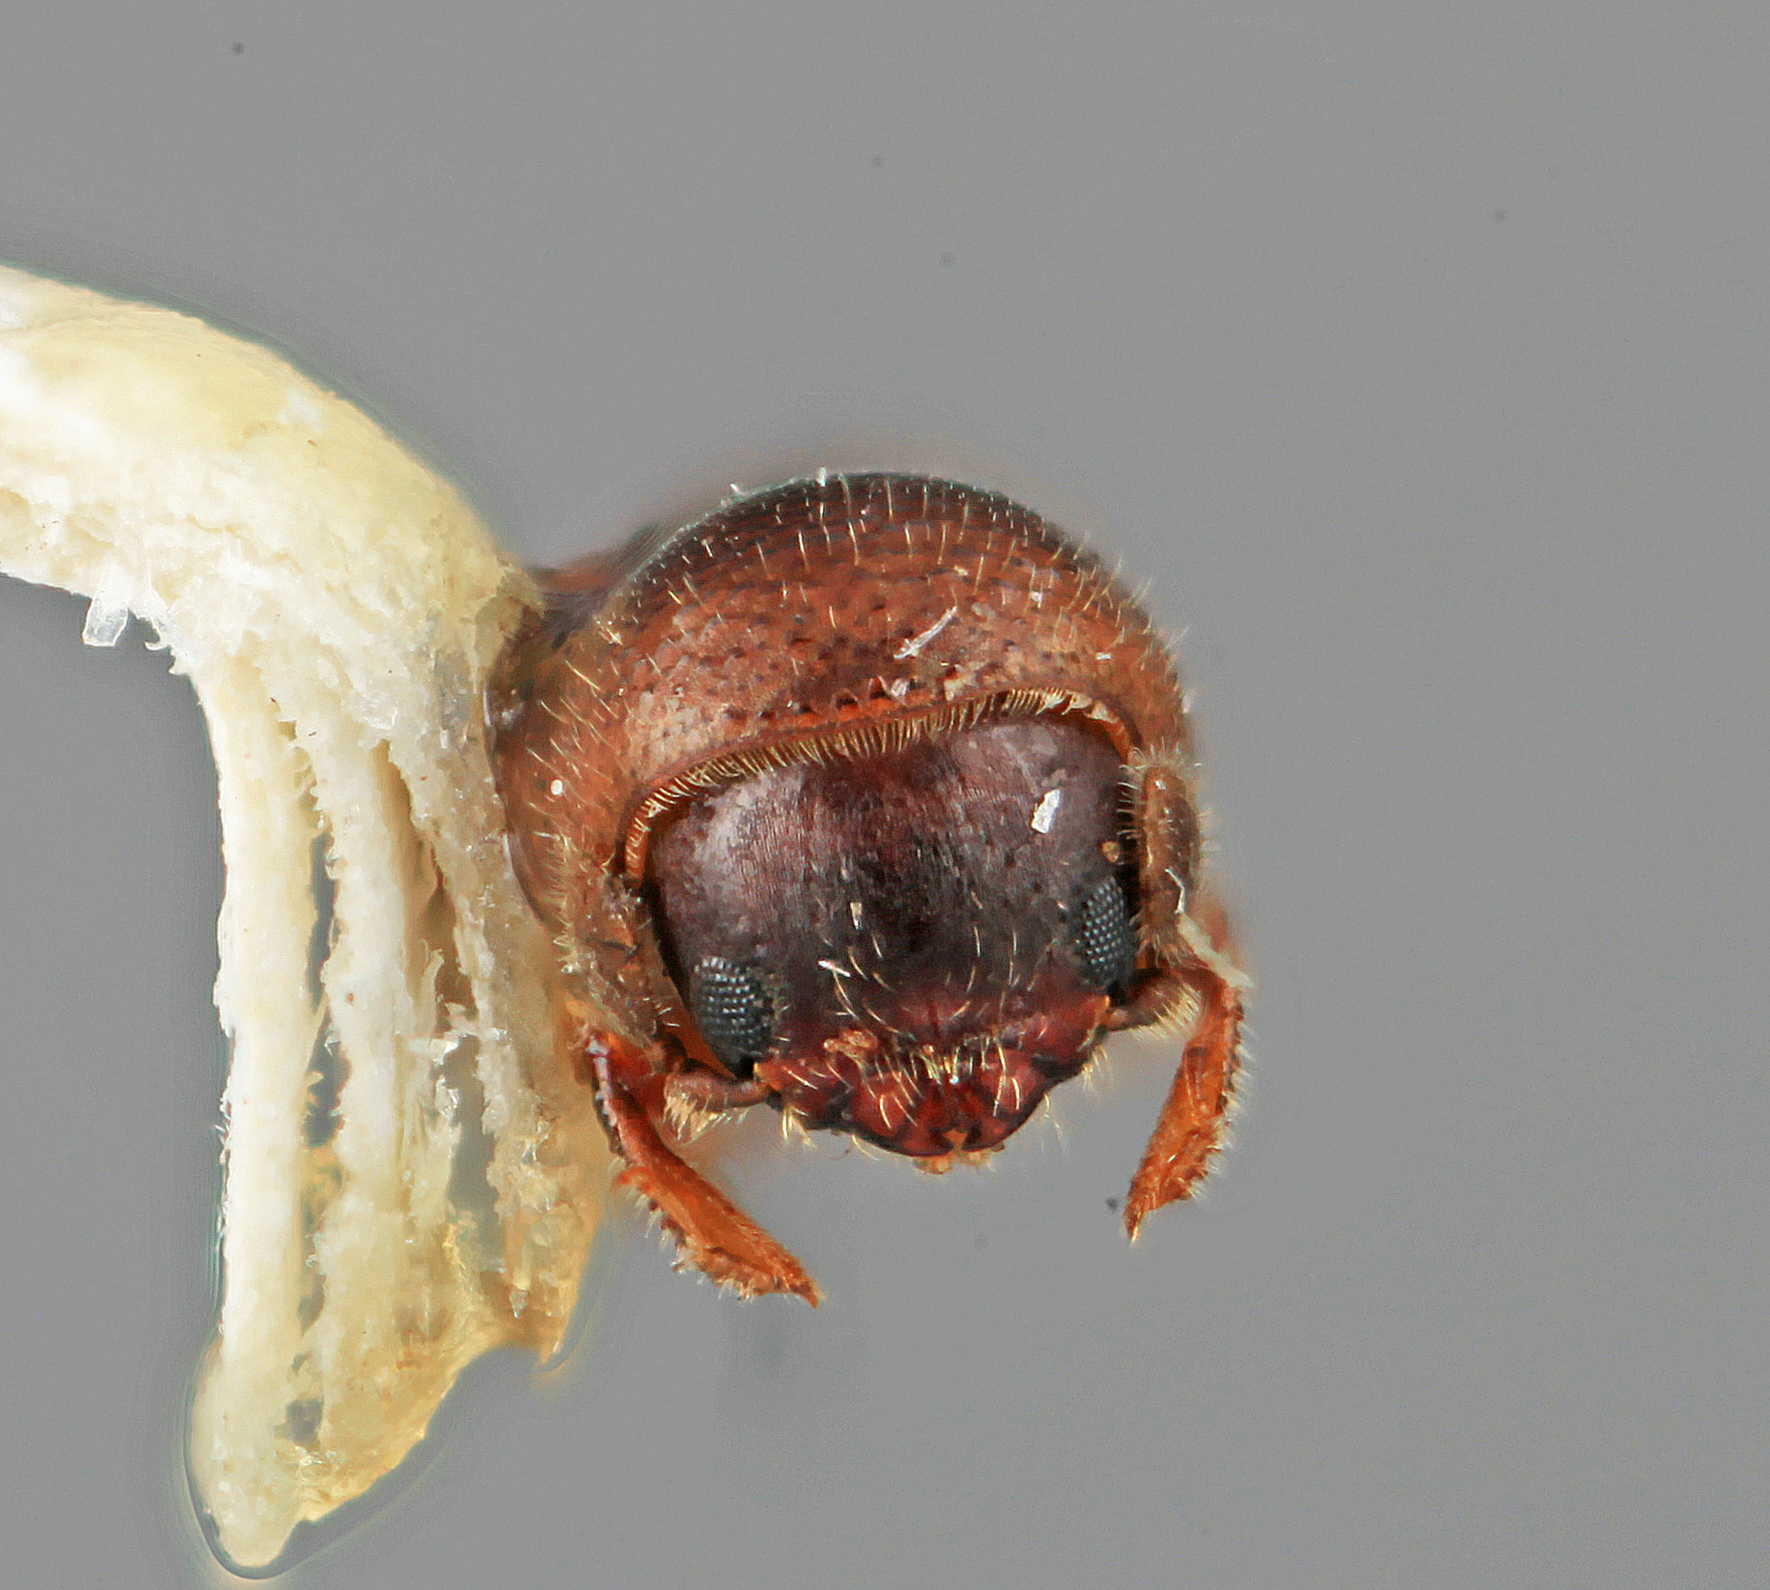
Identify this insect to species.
Microcorthylus grandiclavatus
